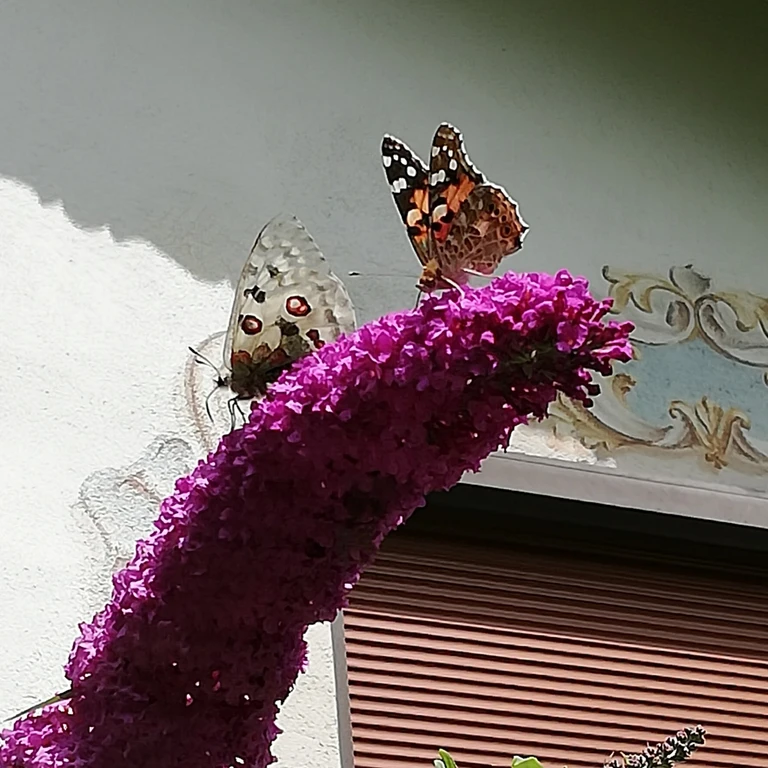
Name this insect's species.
Parnassius apollo
